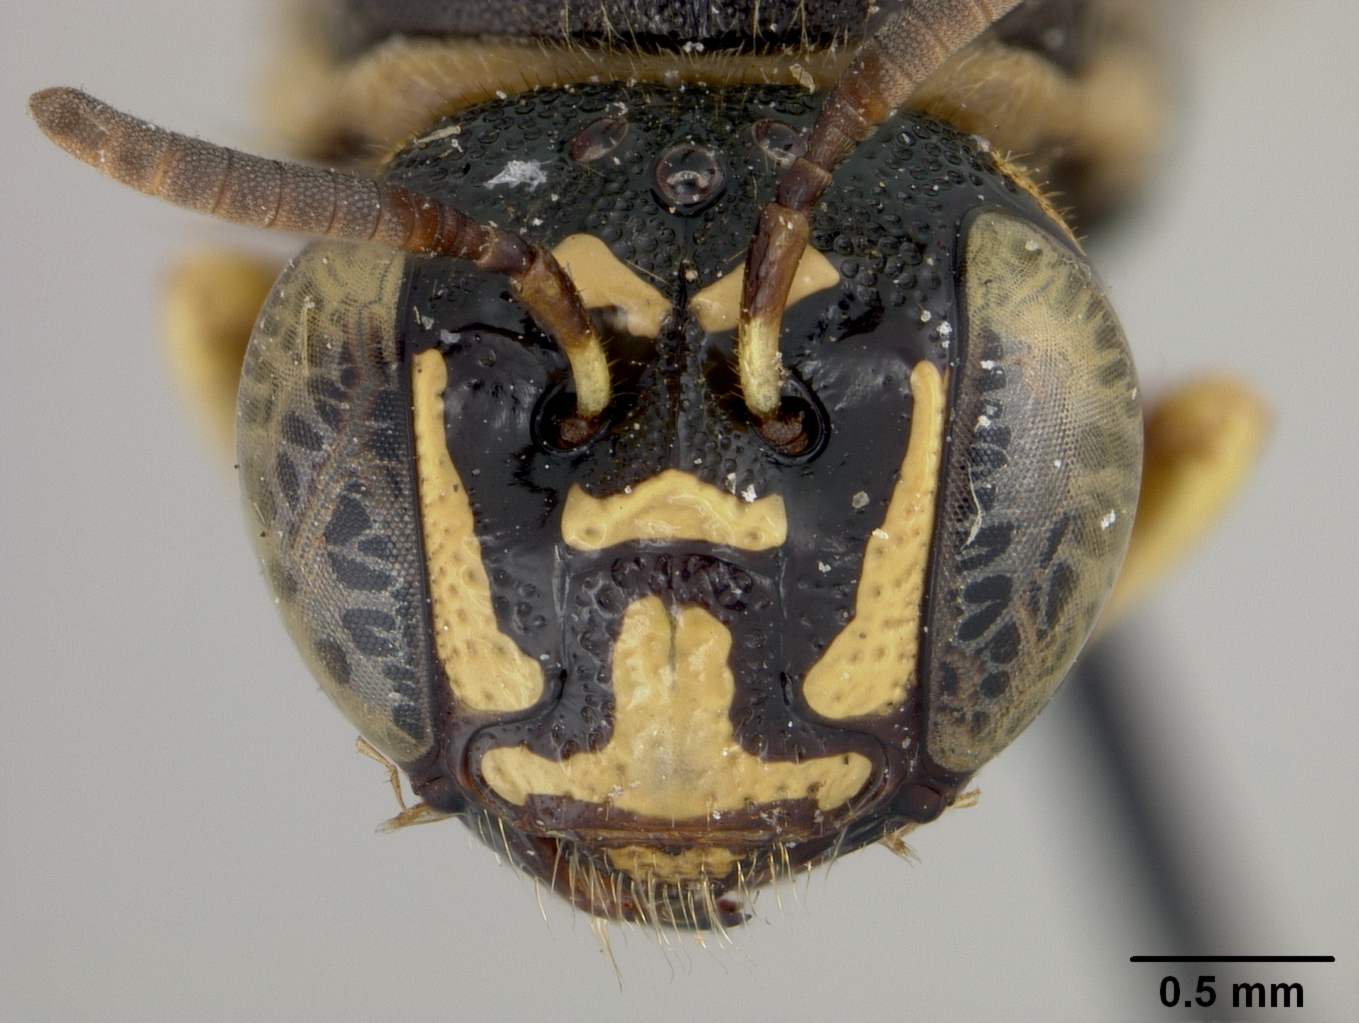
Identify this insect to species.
Ceratina philippinensis
